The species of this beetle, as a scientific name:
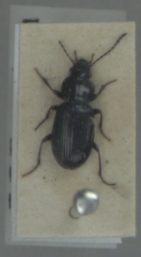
Pterostichus diligens
